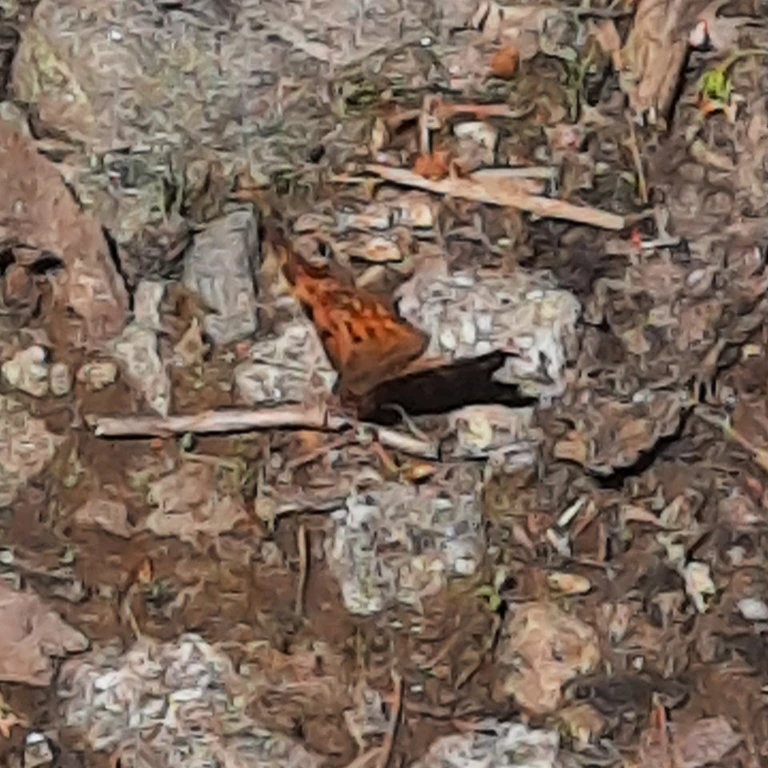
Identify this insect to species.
Polygonia c-album
